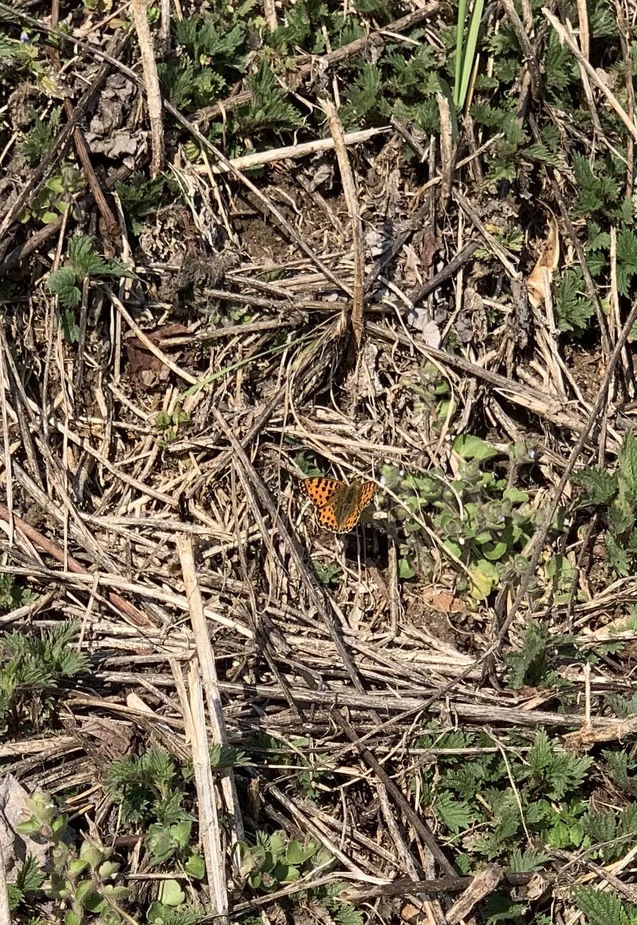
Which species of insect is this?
Issoria lathonia
